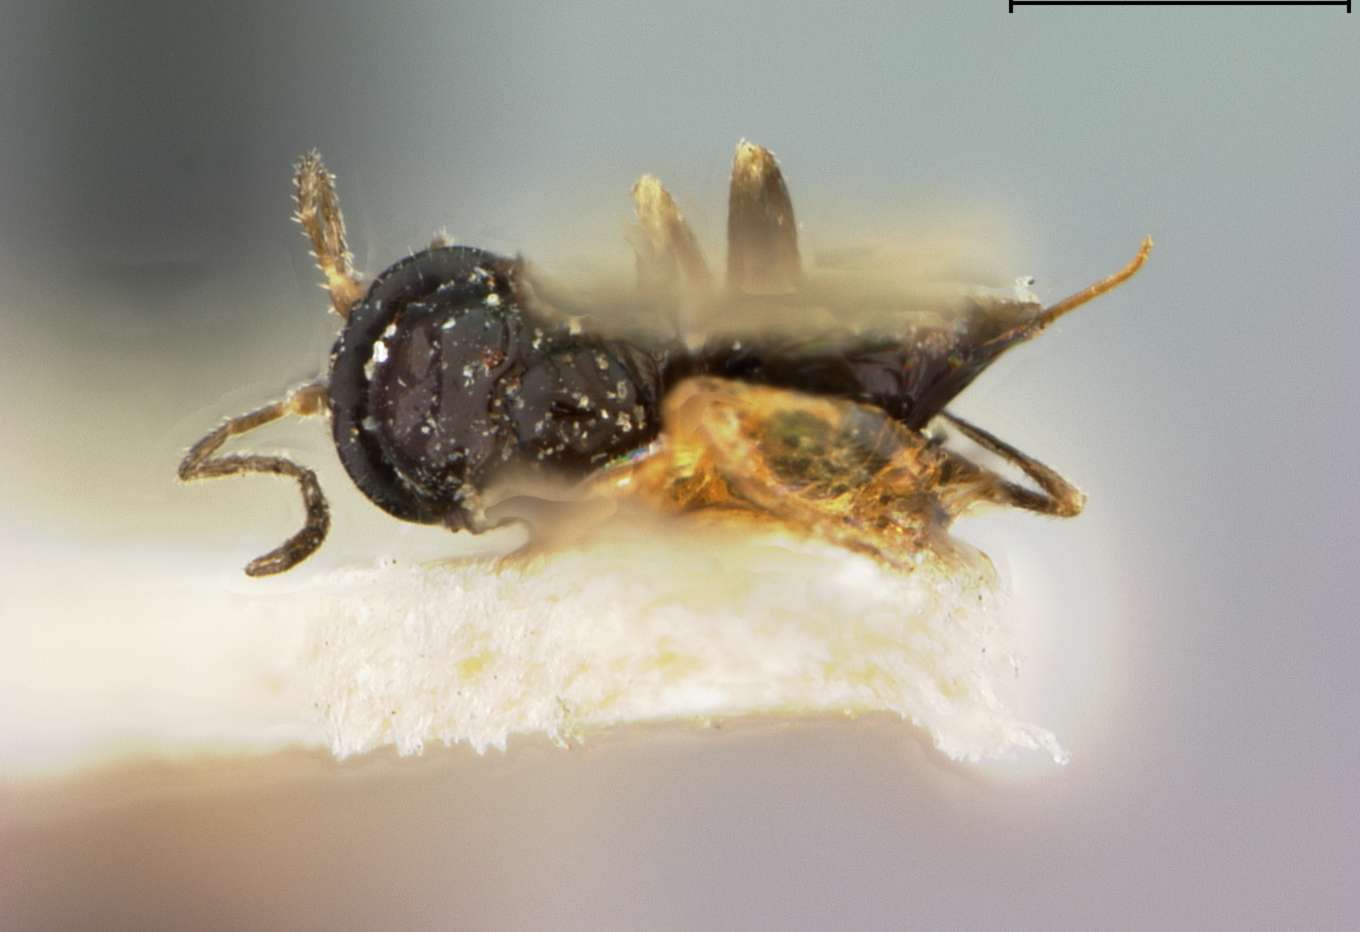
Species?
Neuroterus argentatus
